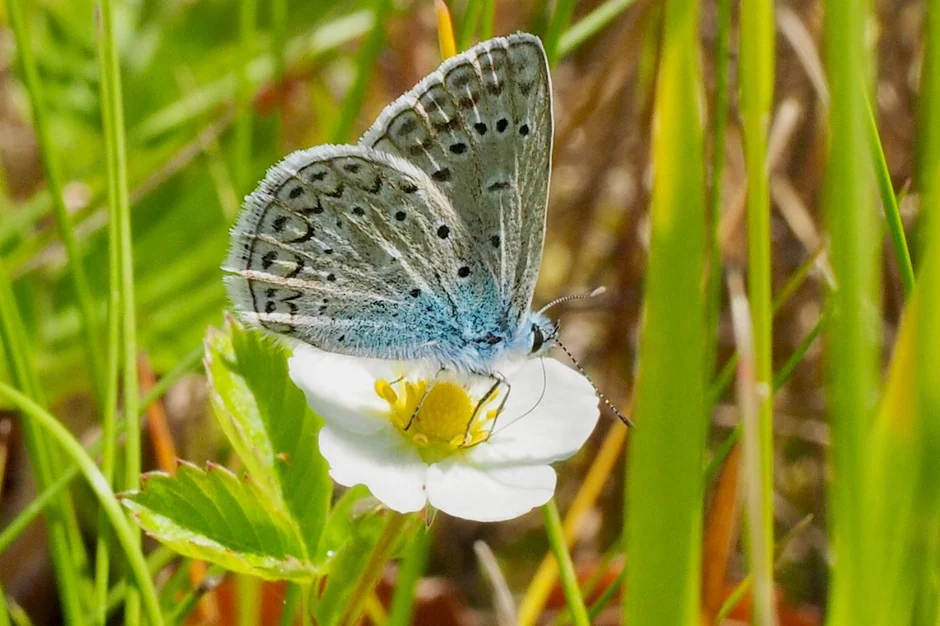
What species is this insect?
Polyommatus icarus
